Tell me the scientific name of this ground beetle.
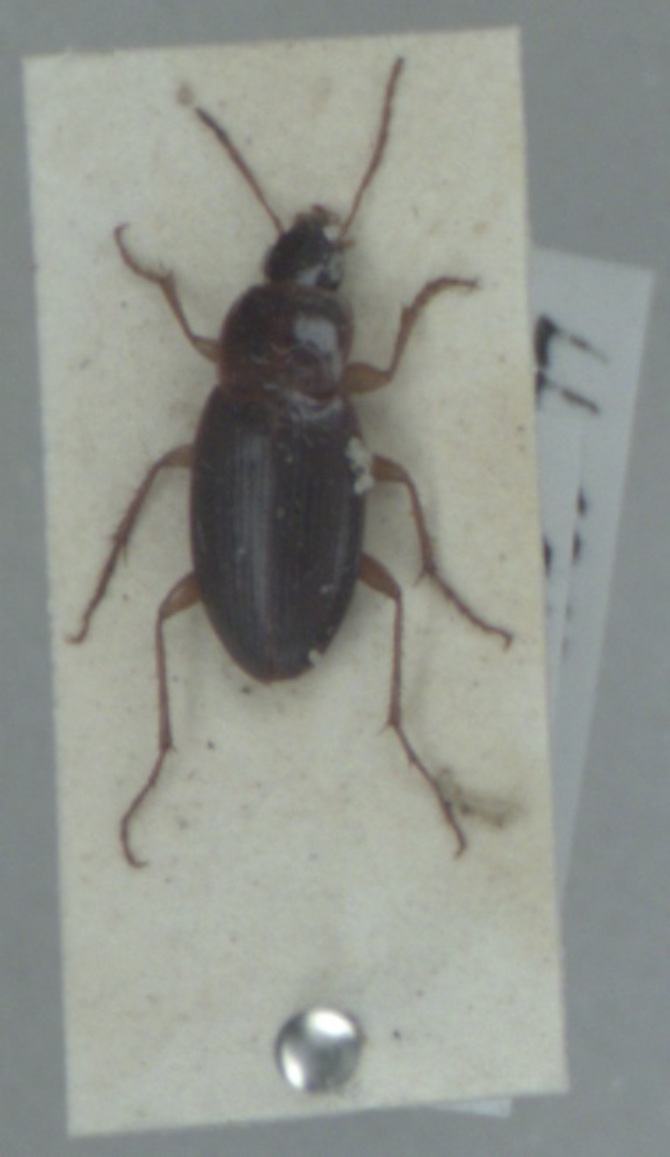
Calathus mollis
